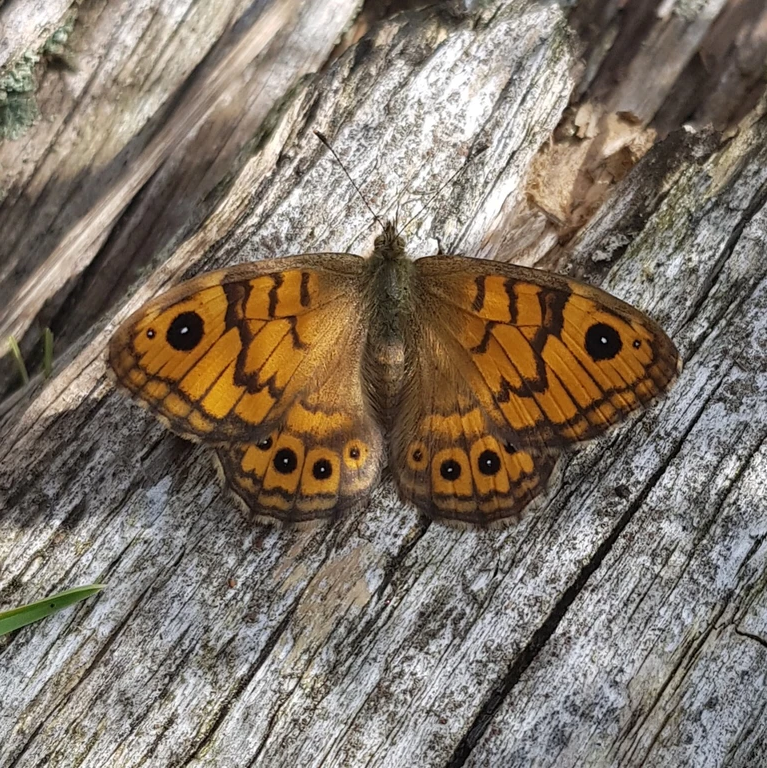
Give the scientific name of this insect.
Lasiommata megera (also Pararge megera)
